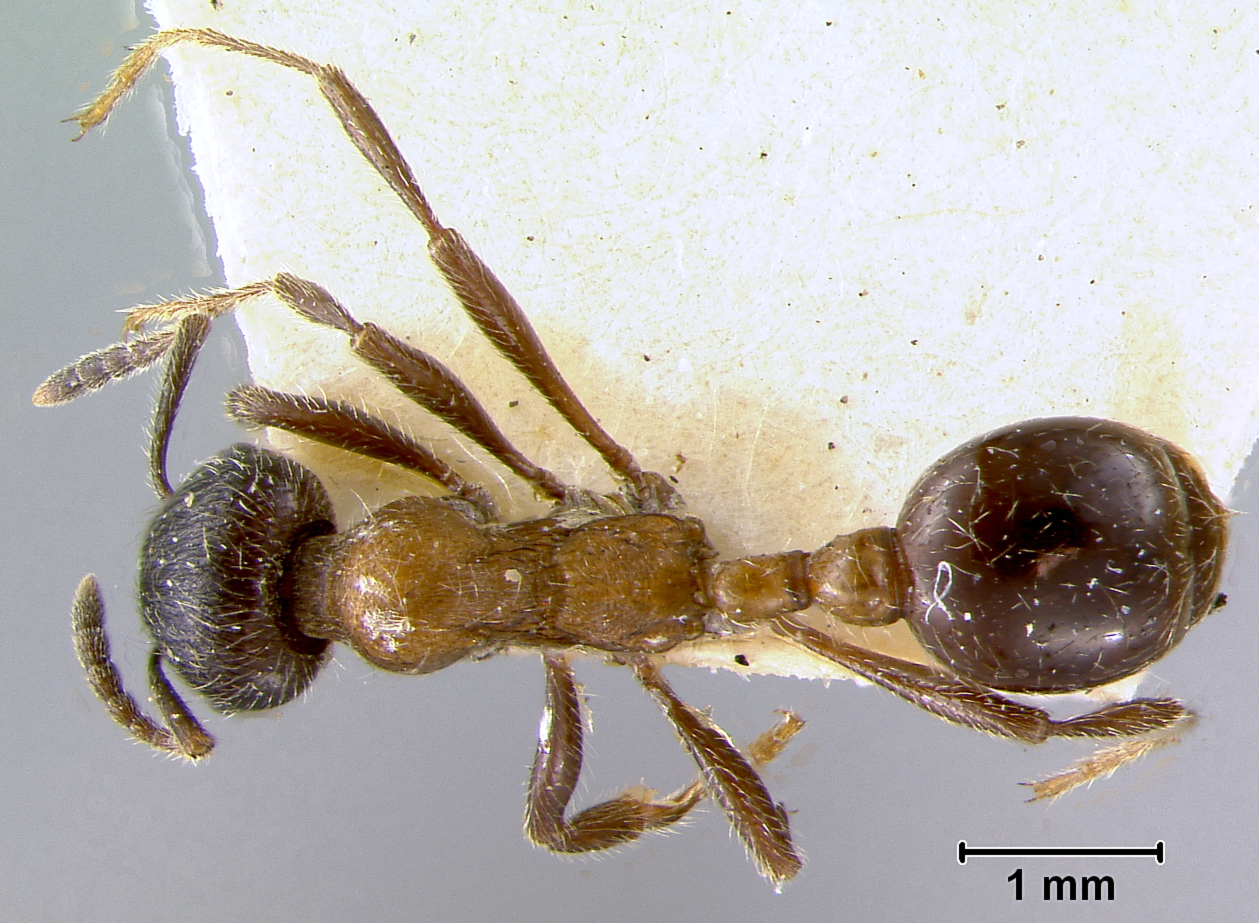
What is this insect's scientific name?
Aphaenogaster calderoni
